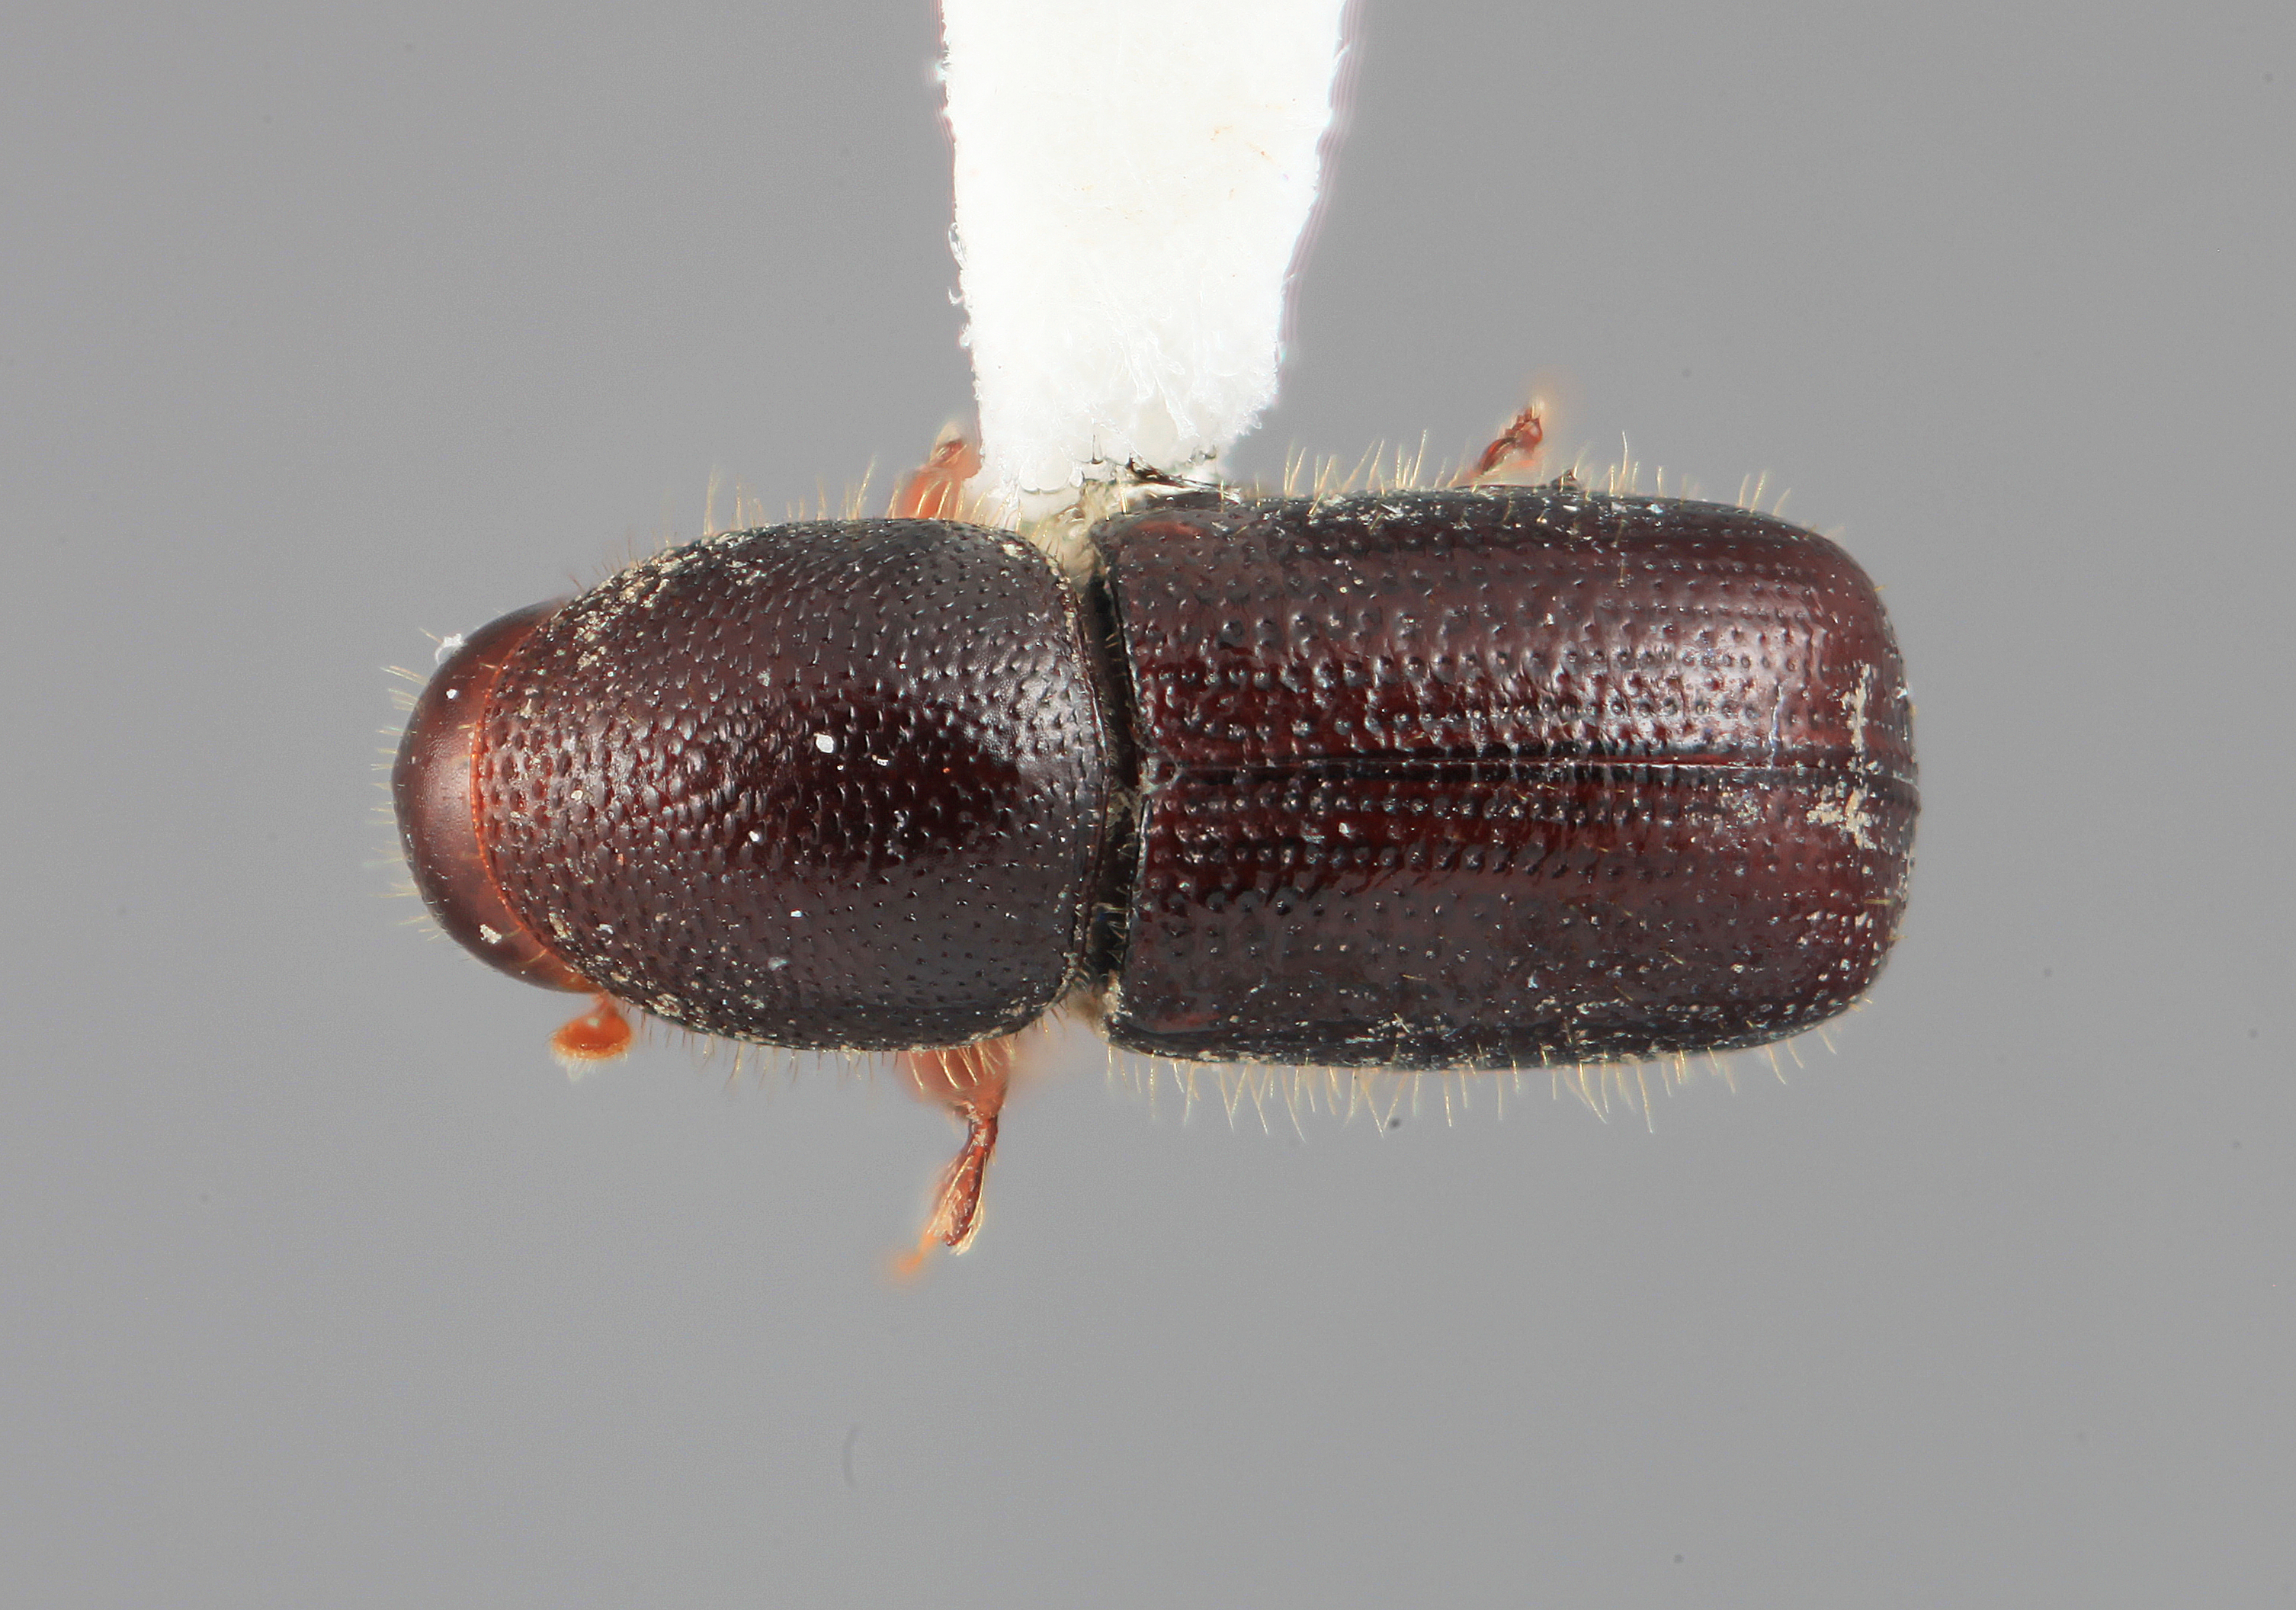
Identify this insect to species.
Dendrocranulus pinguis
